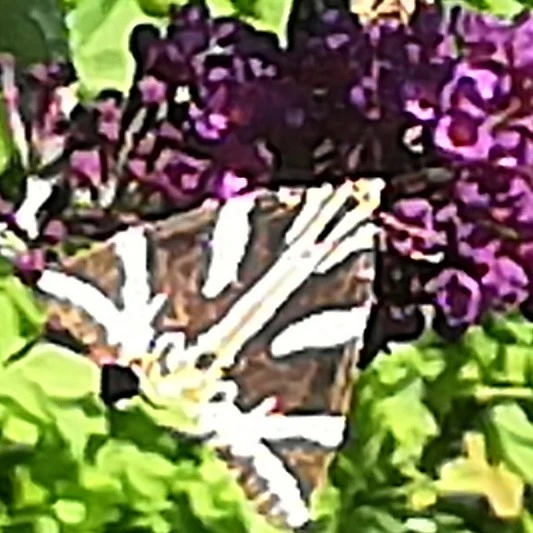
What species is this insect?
Euplagia quadripunctaria
